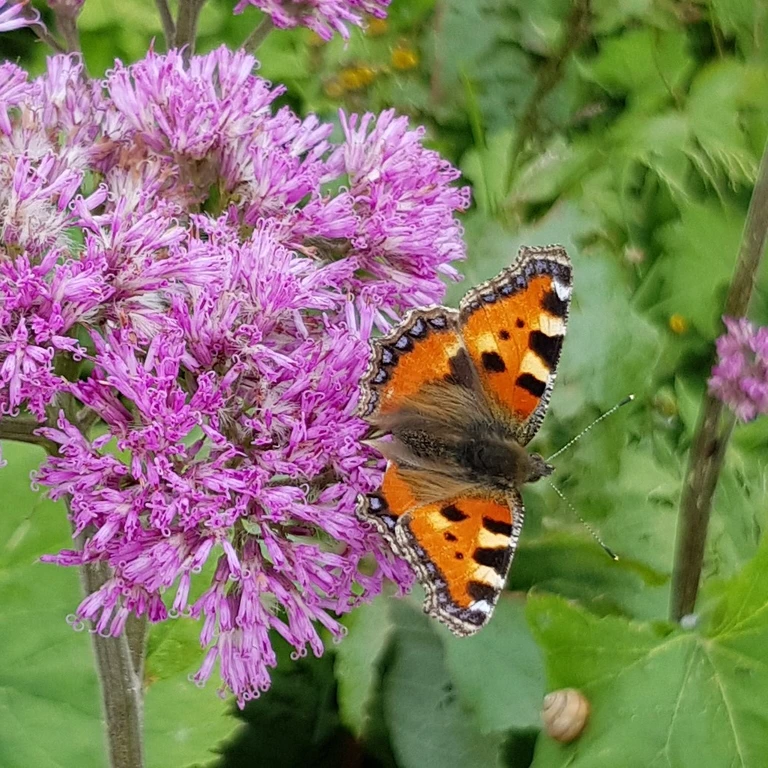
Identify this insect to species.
Aglais urticae
